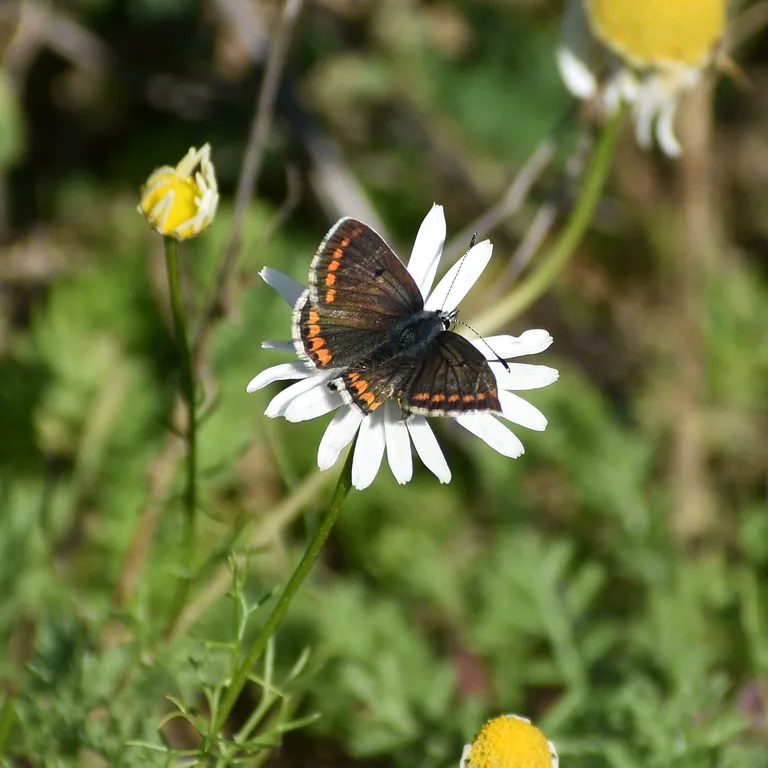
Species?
Aricia agestis/artaxerxes
